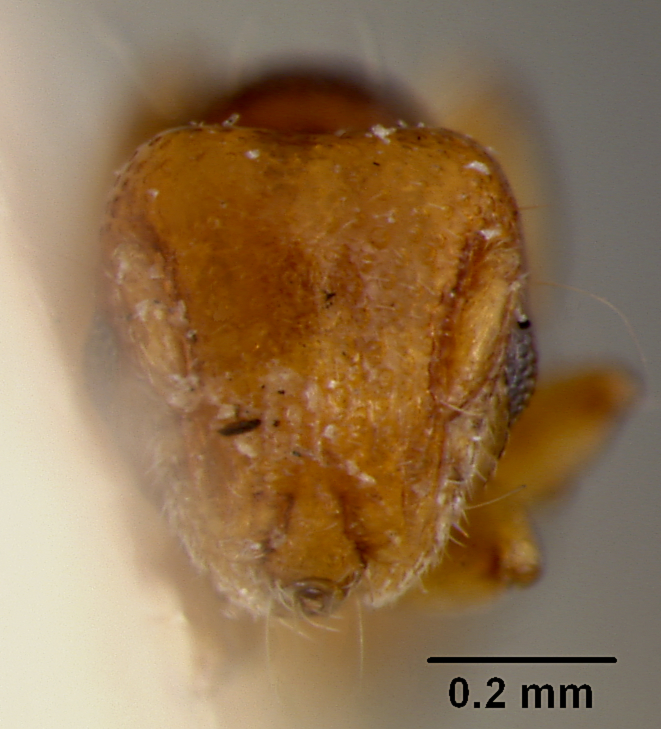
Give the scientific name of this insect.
Mayriella overbecki
